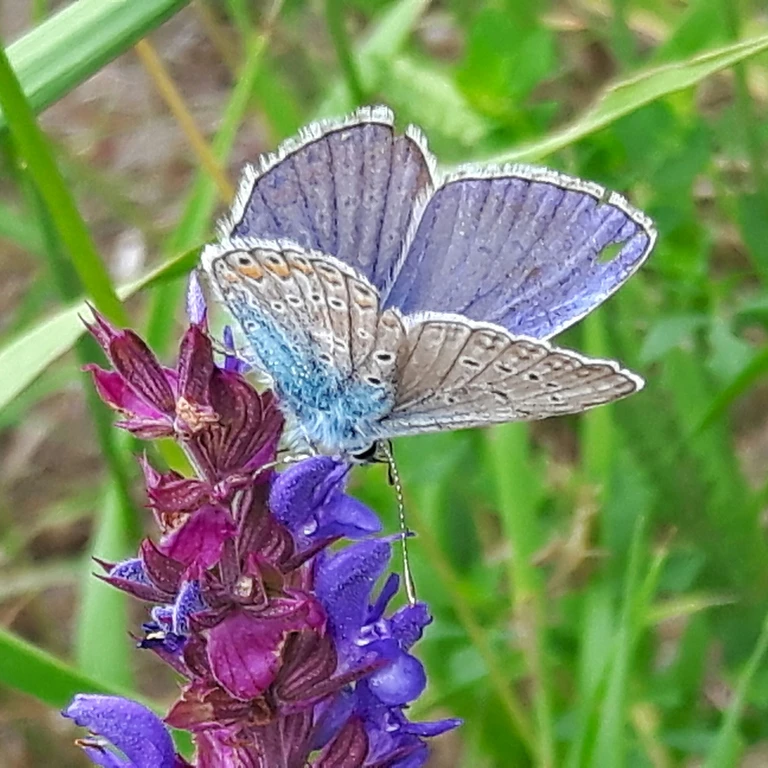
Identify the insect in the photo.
Polyommatus icarus
